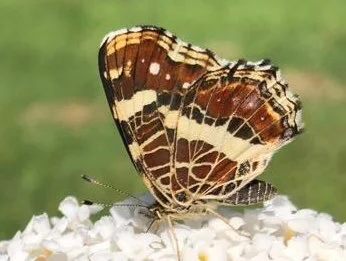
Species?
Araschnia levana
